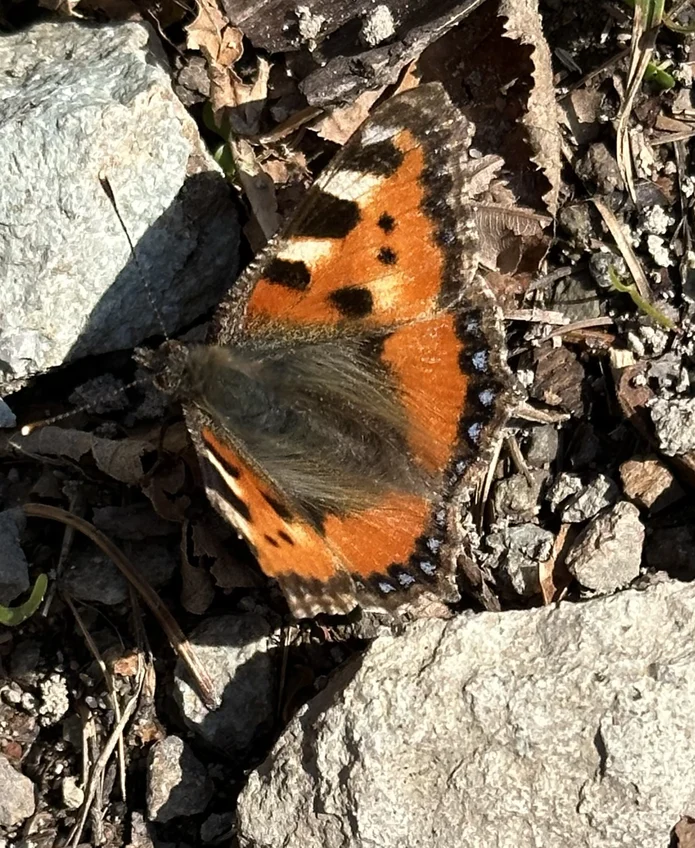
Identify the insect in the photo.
Aglais urticae
